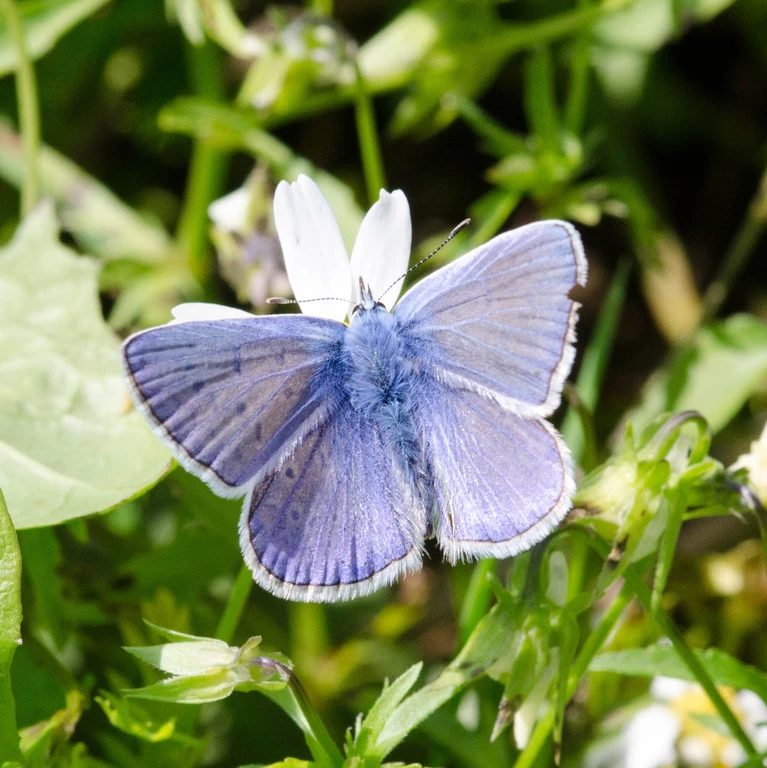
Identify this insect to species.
Polyommatus icarus
